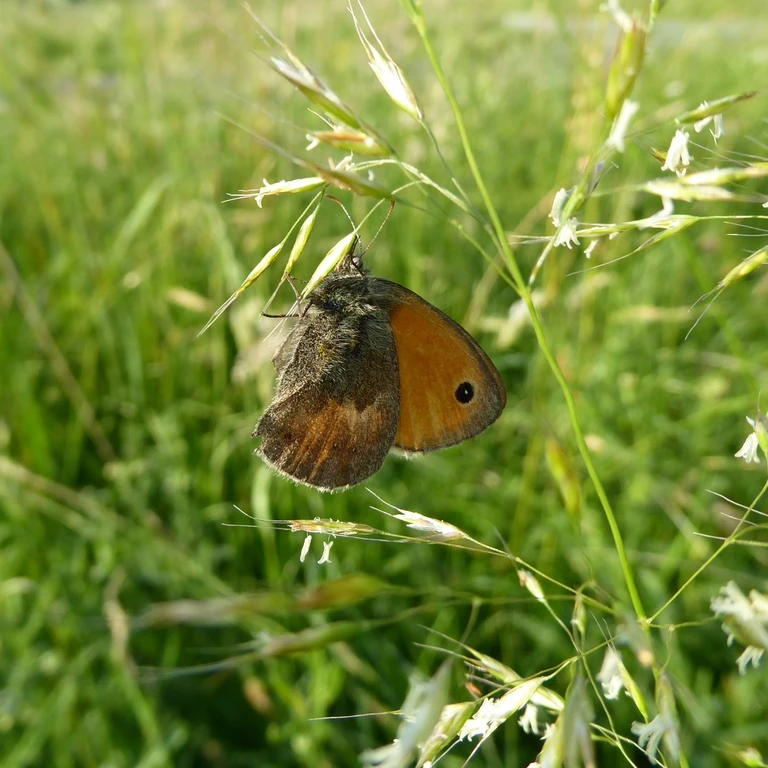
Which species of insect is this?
Coenonympha pamphilus
